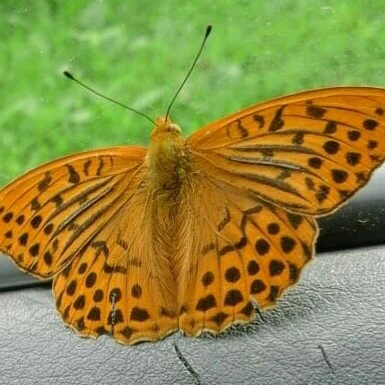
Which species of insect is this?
Argynnis paphia
